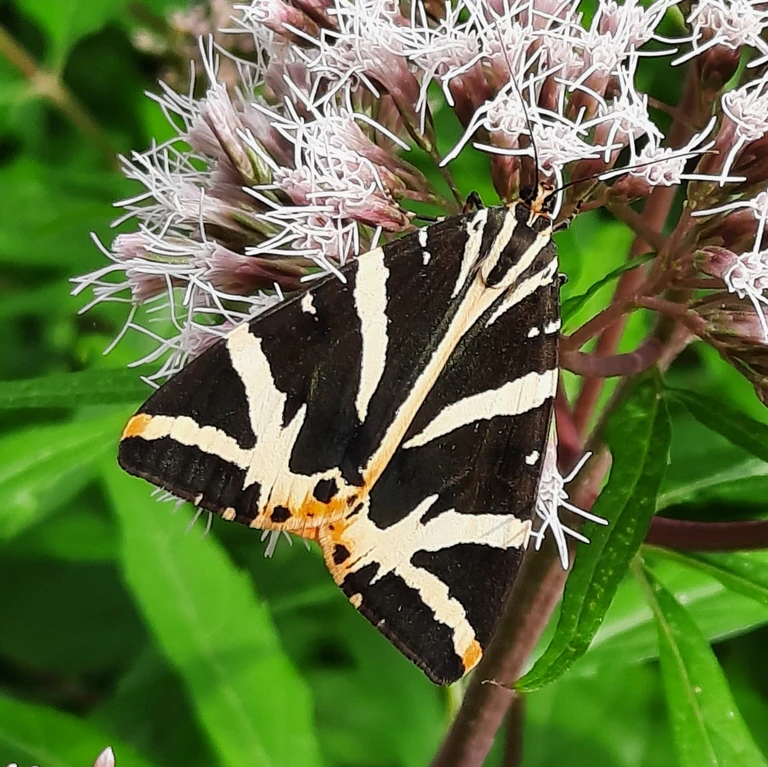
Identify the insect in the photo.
Euplagia quadripunctaria
